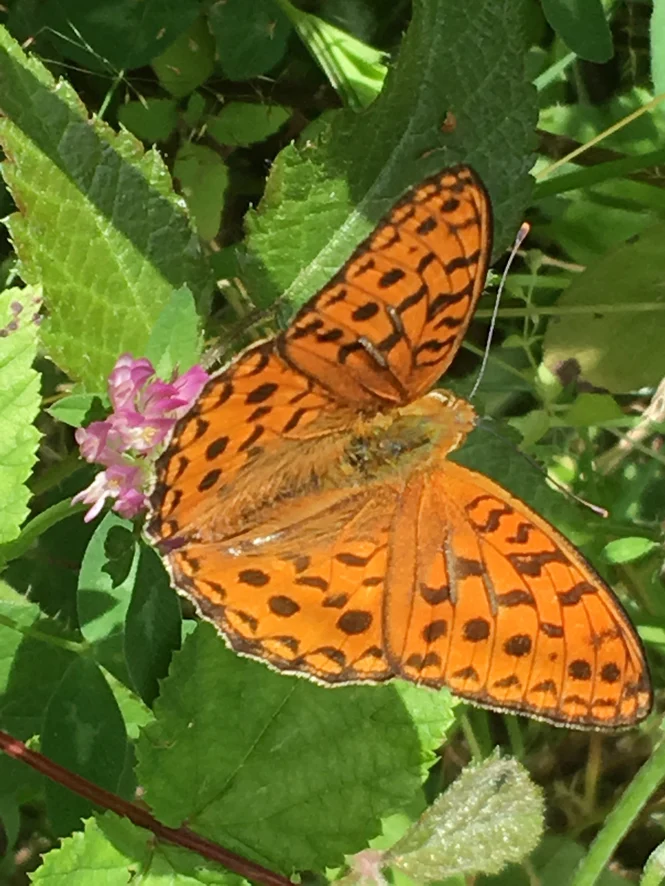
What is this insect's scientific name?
Fabriciana adippe
